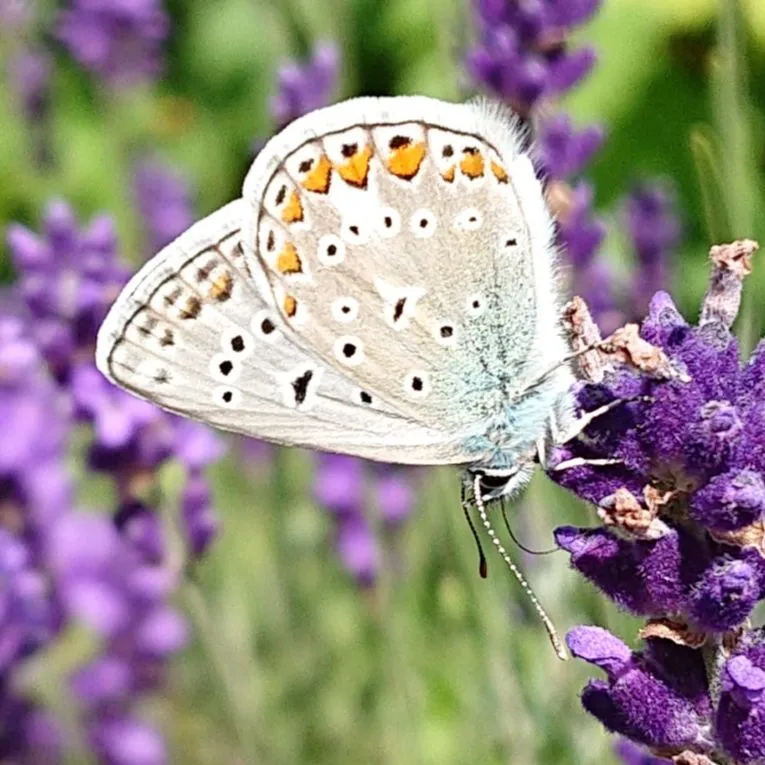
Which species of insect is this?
Polyommatus icarus
